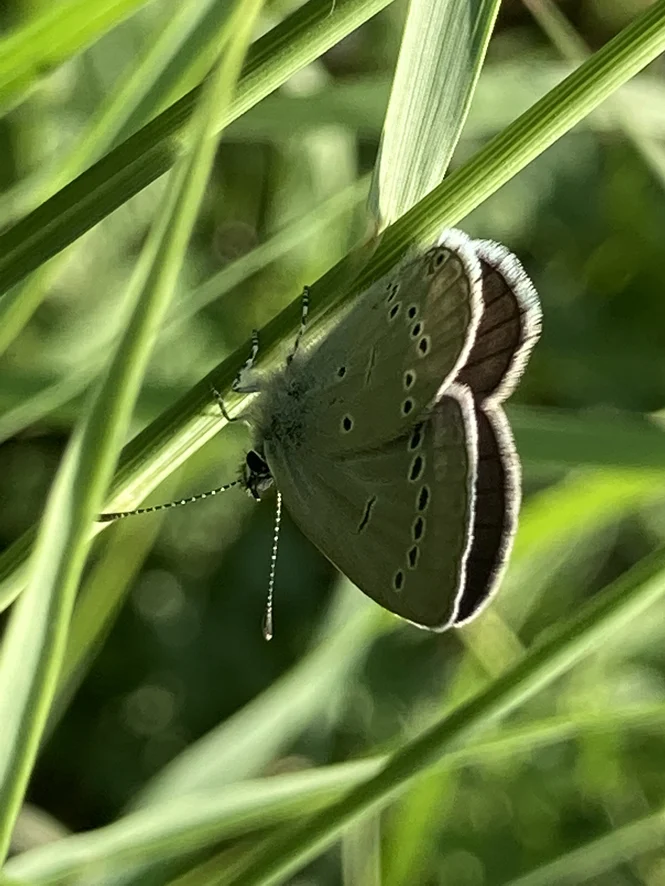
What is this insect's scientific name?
Cupido minimus
